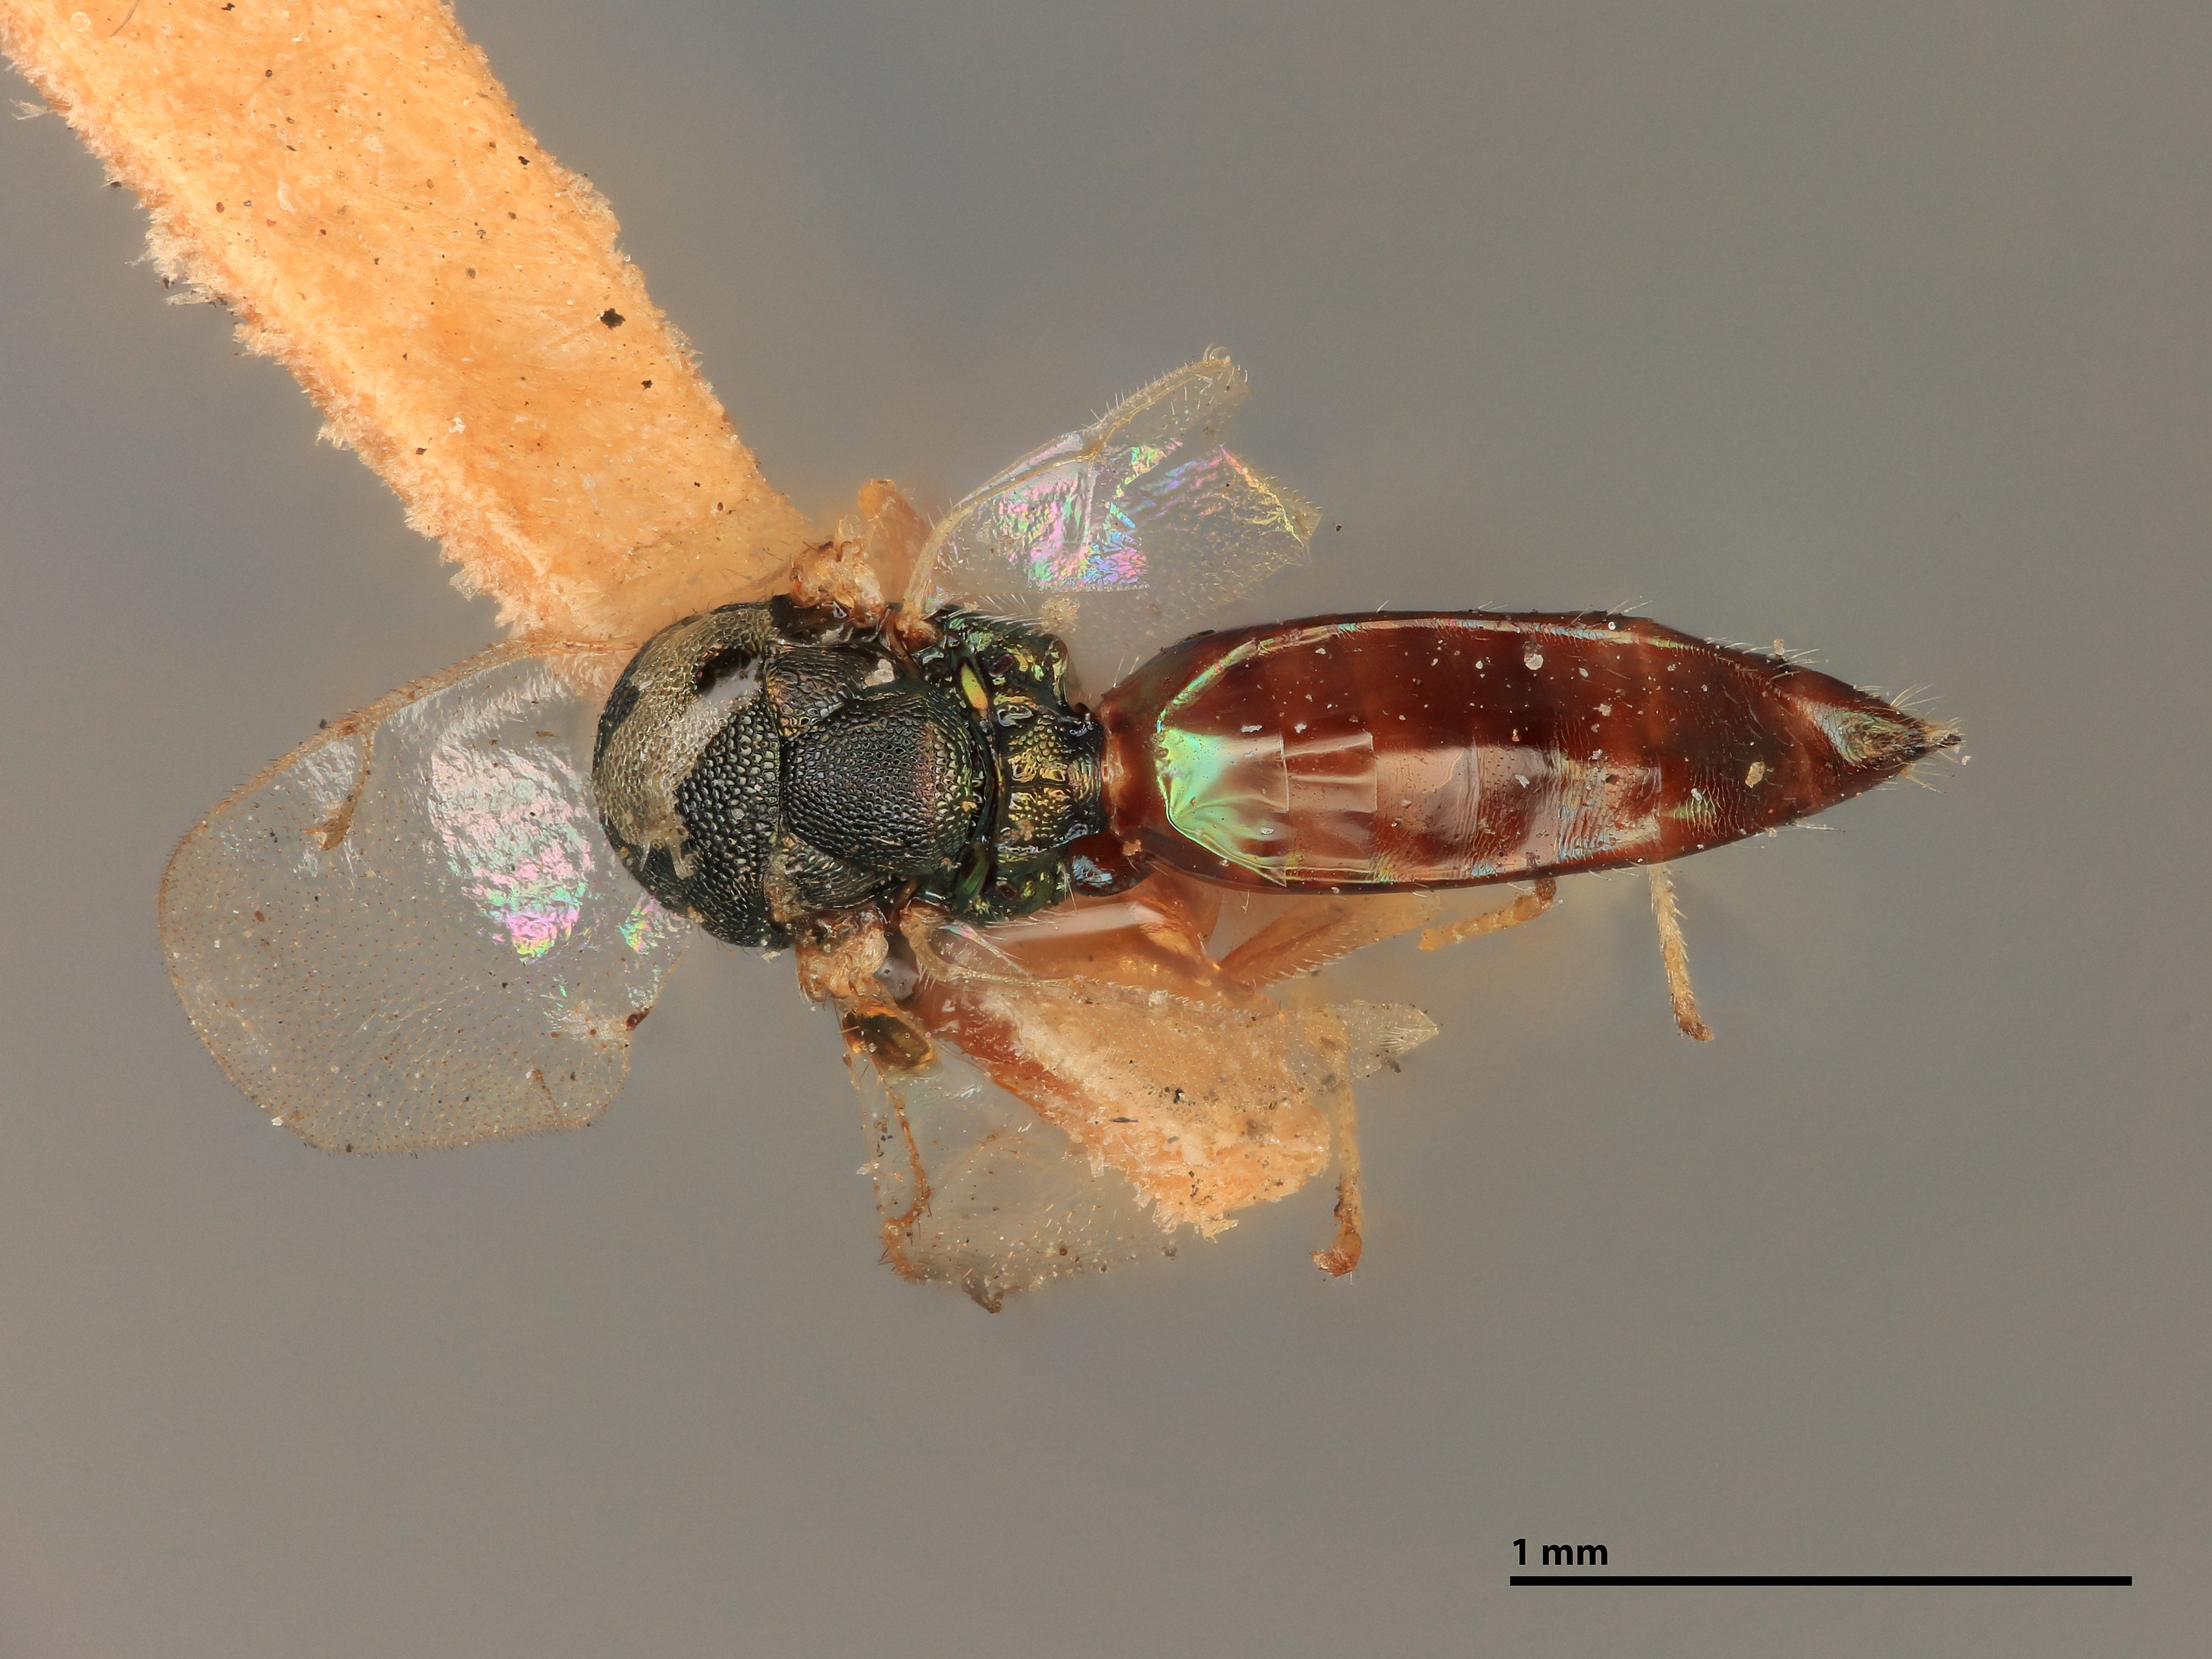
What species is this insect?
Habrocytus aulacis
